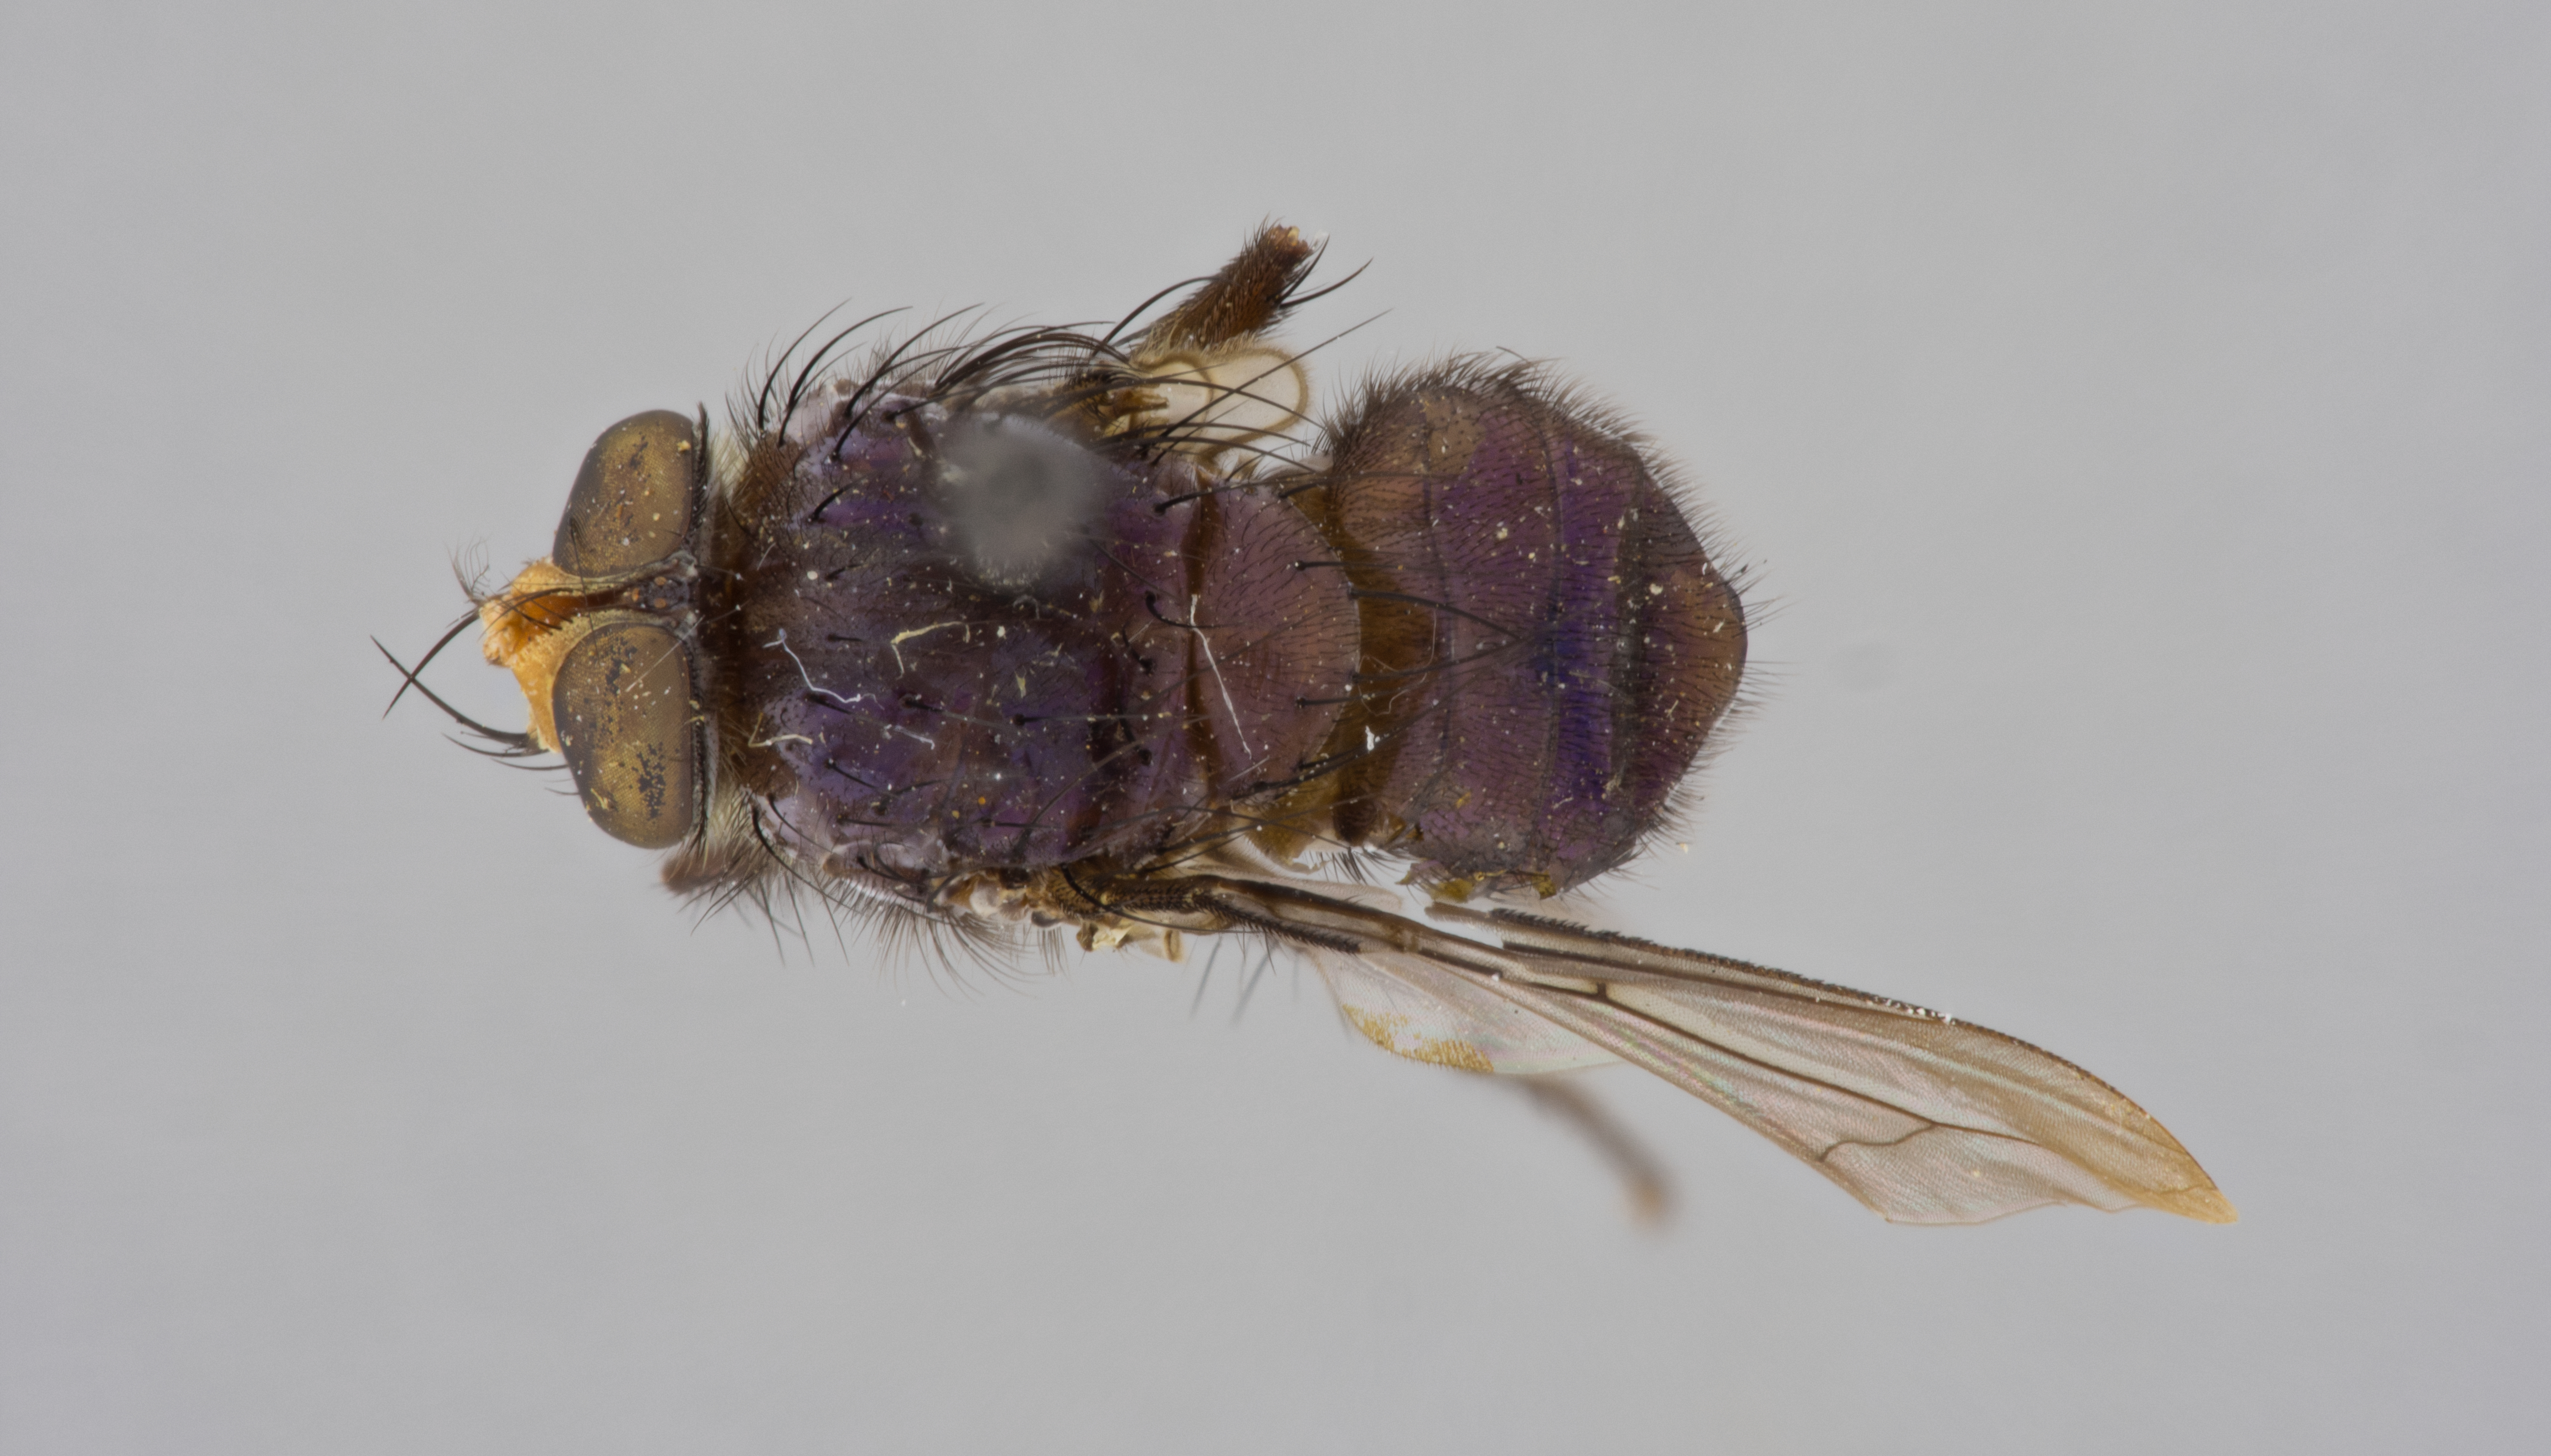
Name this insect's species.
Mesbmbrinella spicata (also Mesembrinella spicata)
